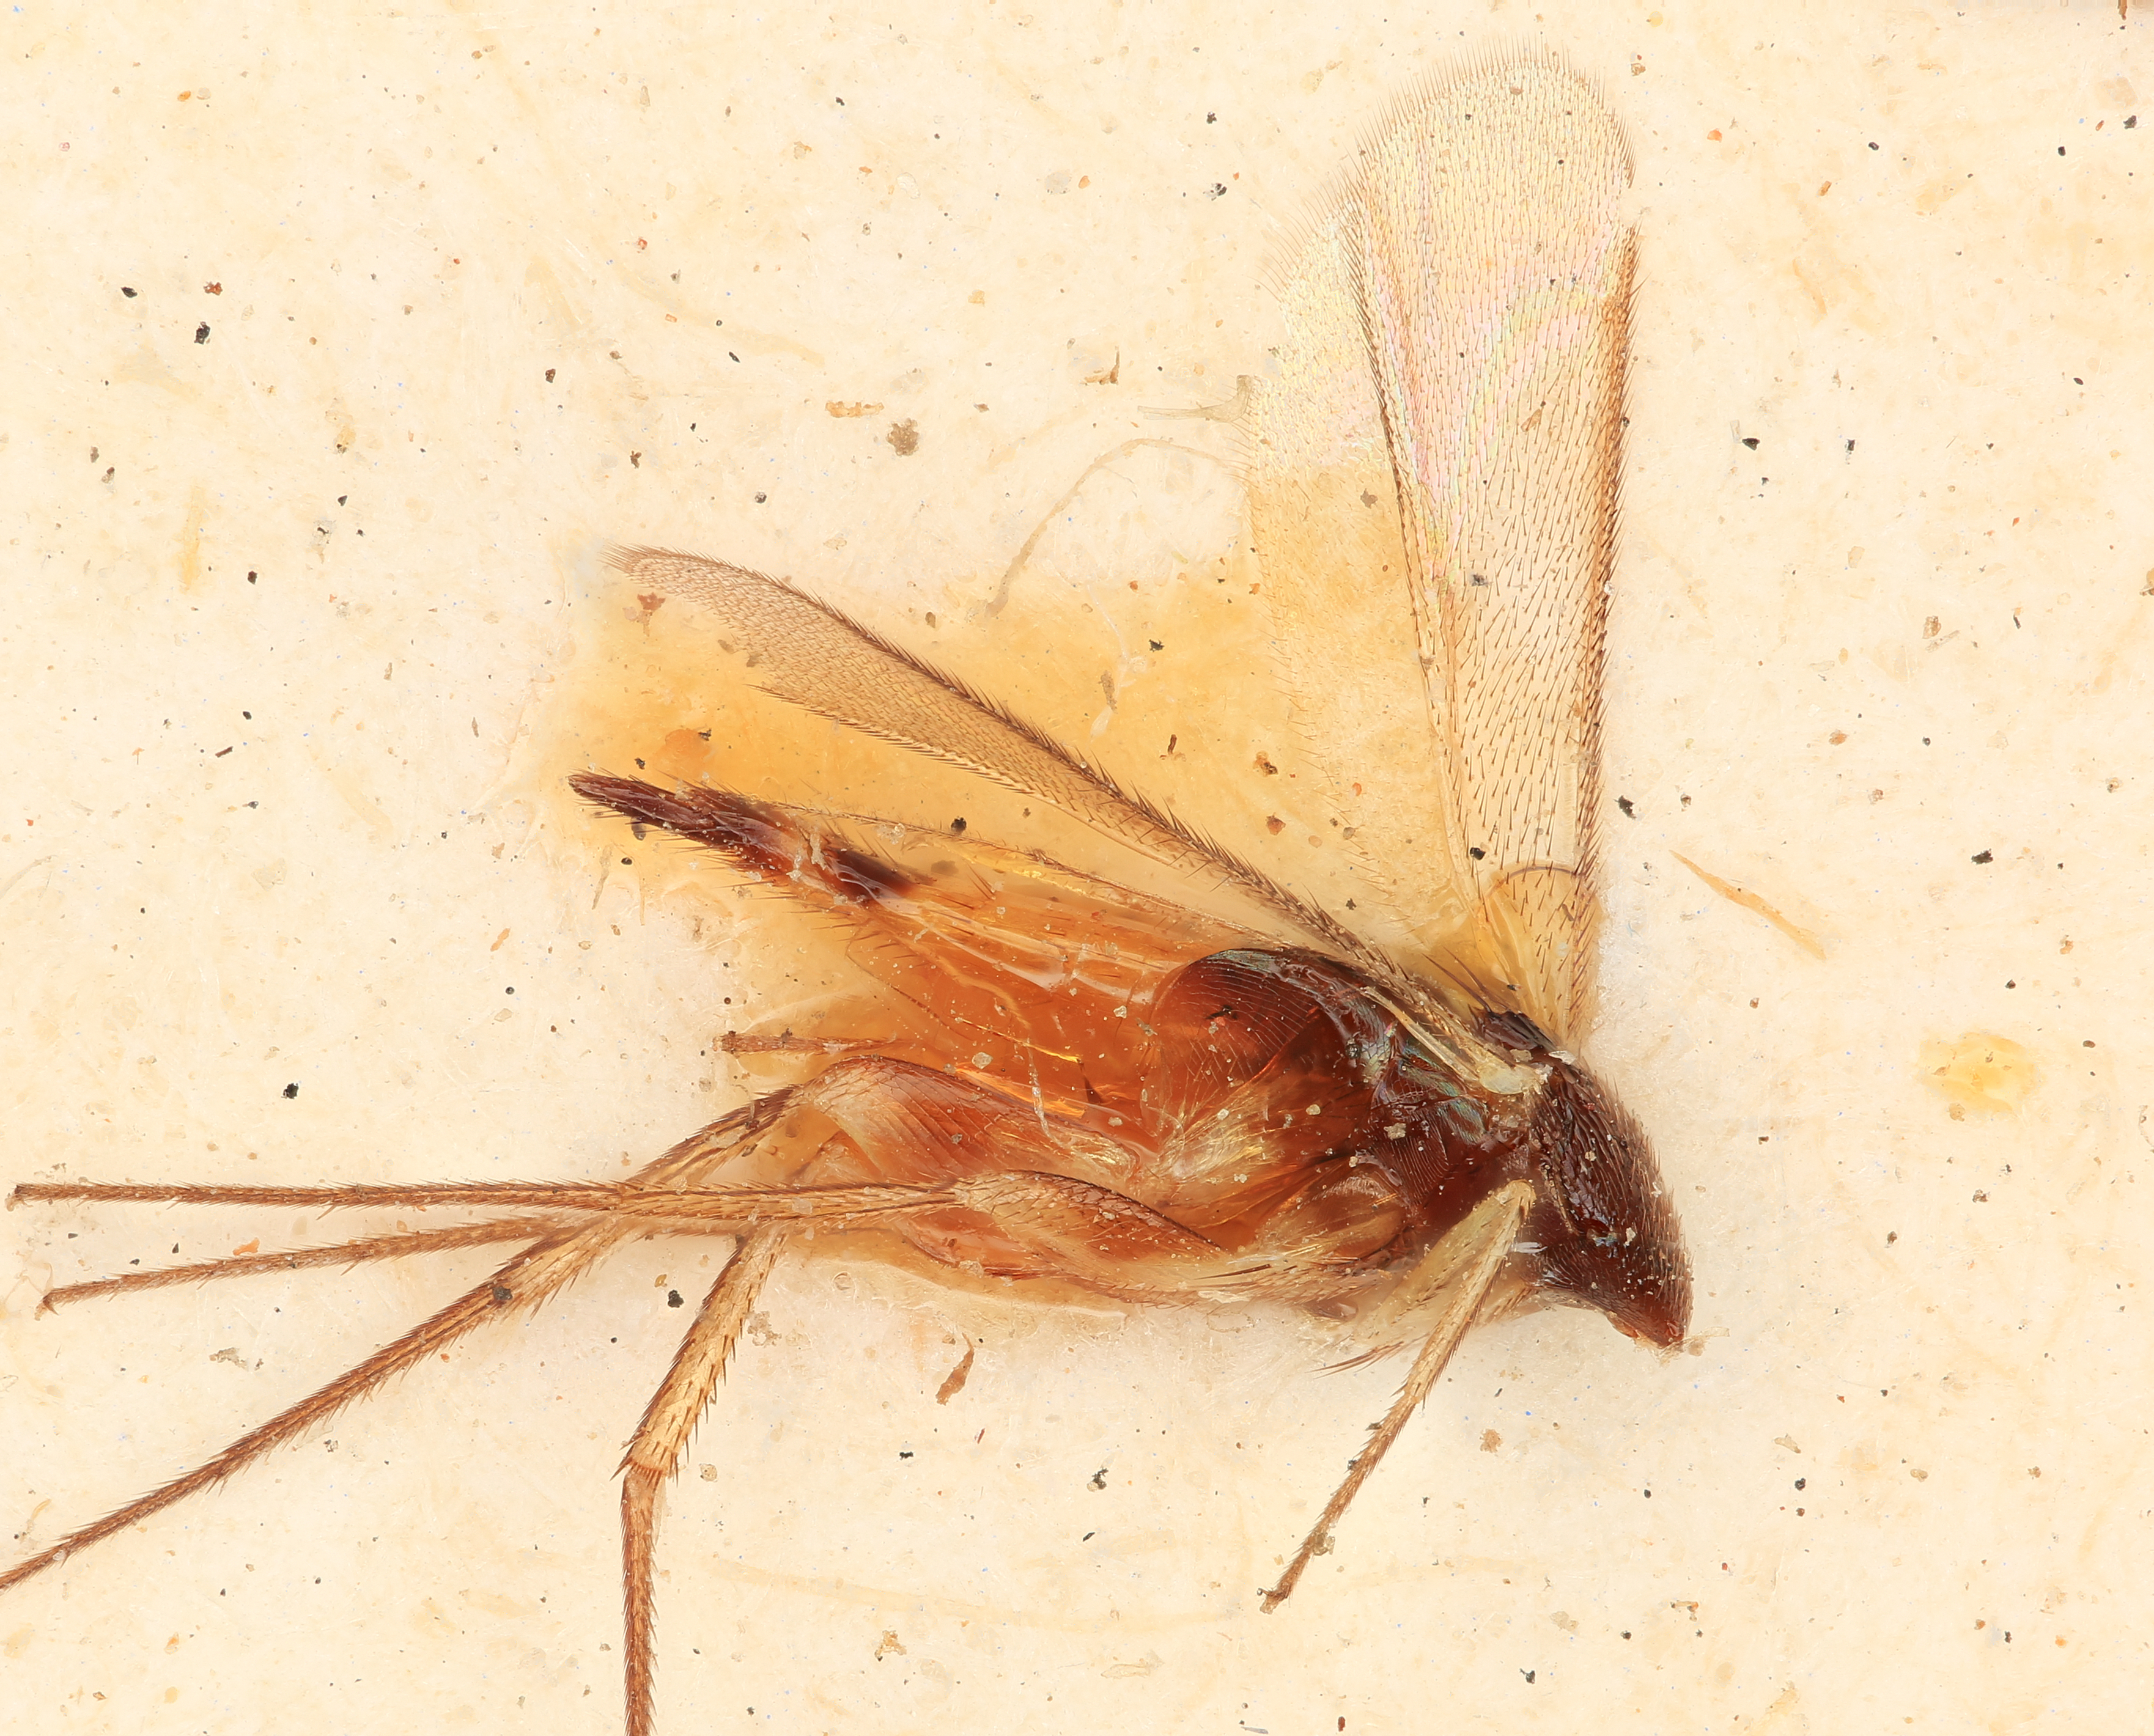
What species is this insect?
Elasmus aspidiscae
